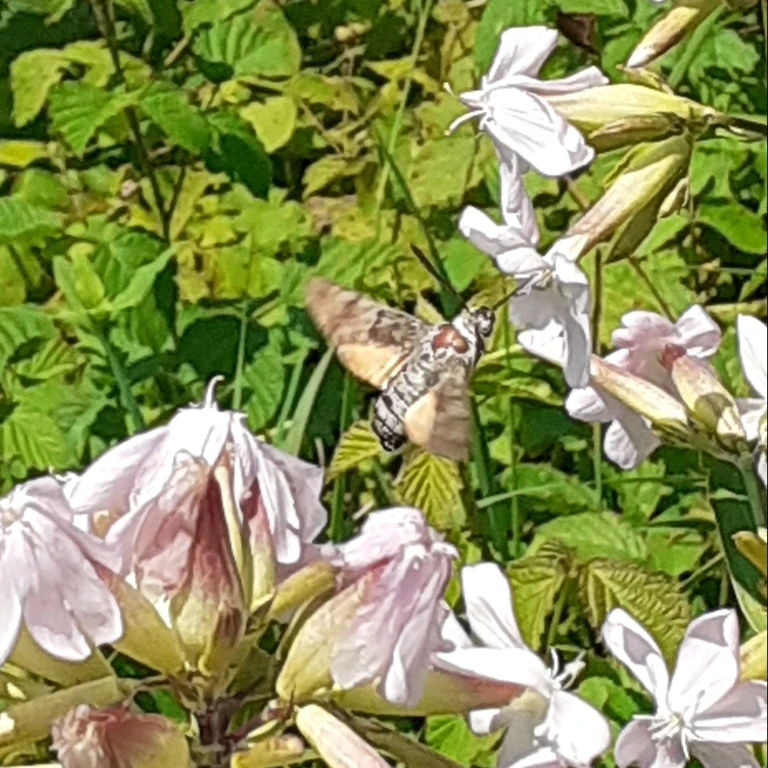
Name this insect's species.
Macroglossum stellatarum
